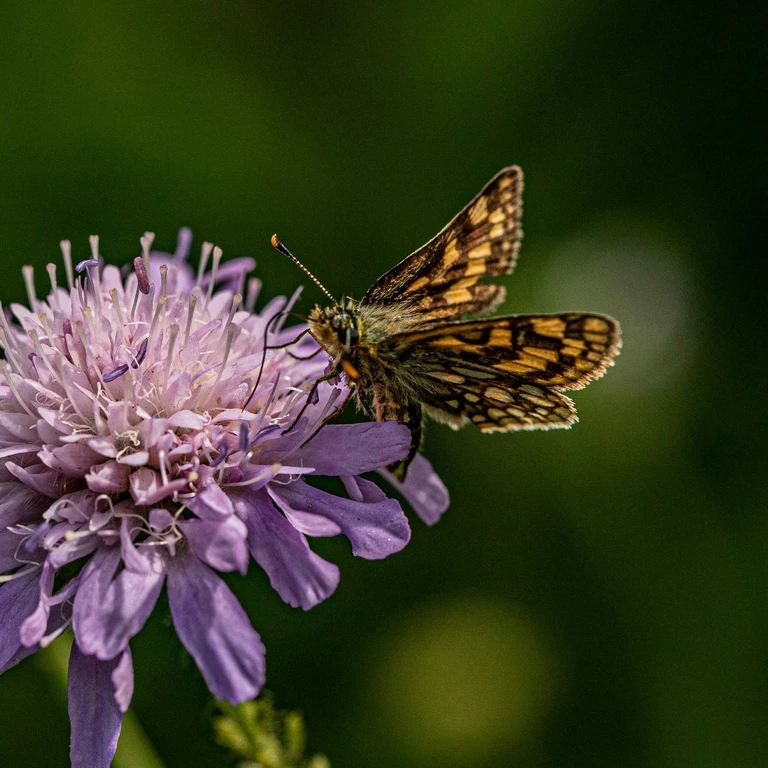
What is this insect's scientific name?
Carterocephalus palaemon
